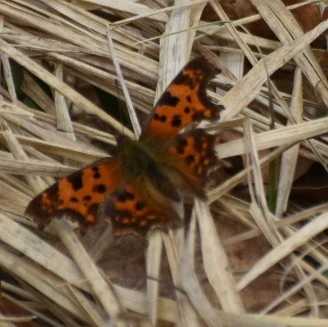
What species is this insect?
Polygonia c-album
